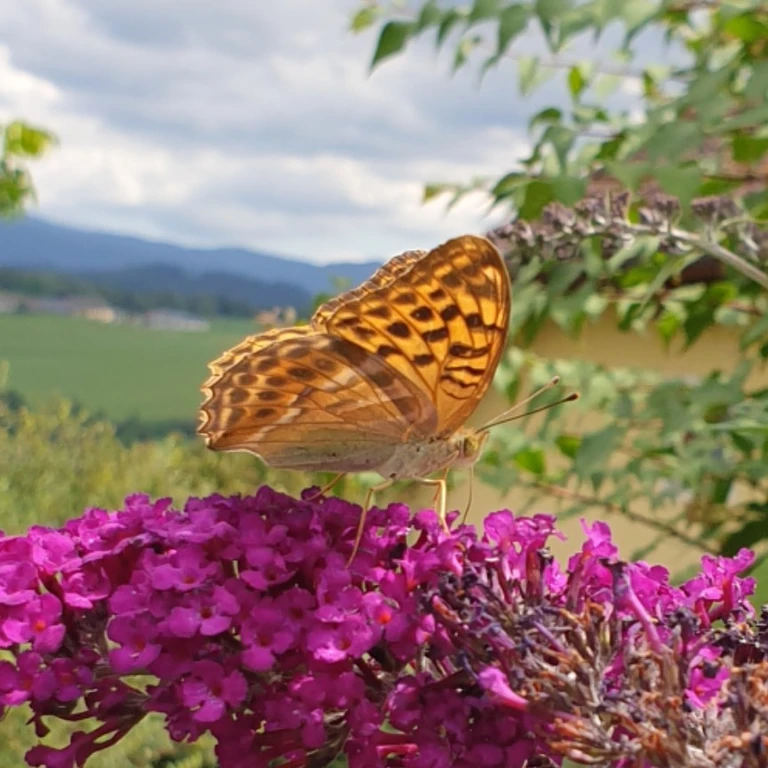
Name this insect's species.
Argynnis paphia
